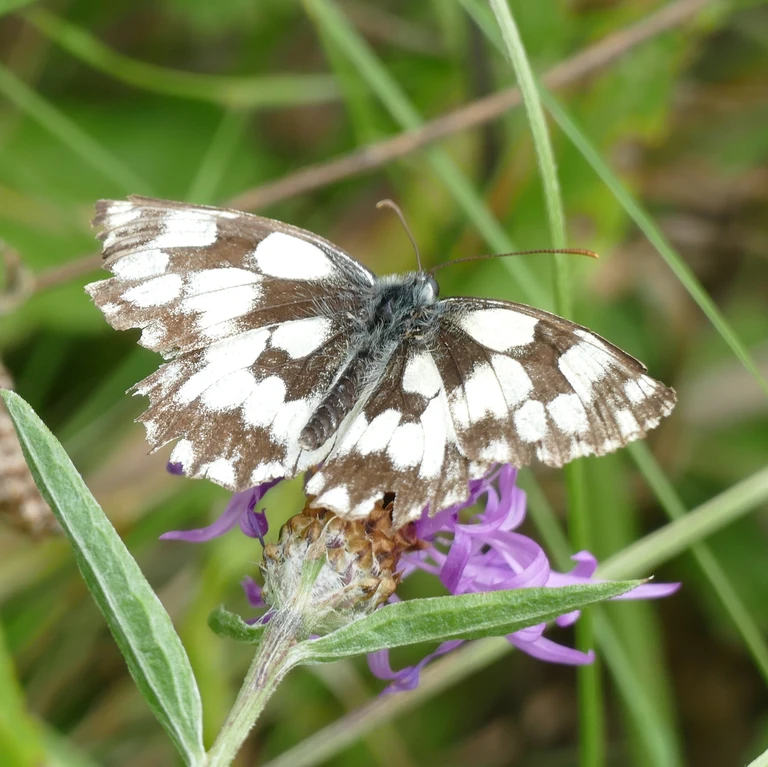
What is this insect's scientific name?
Melanargia galathea
